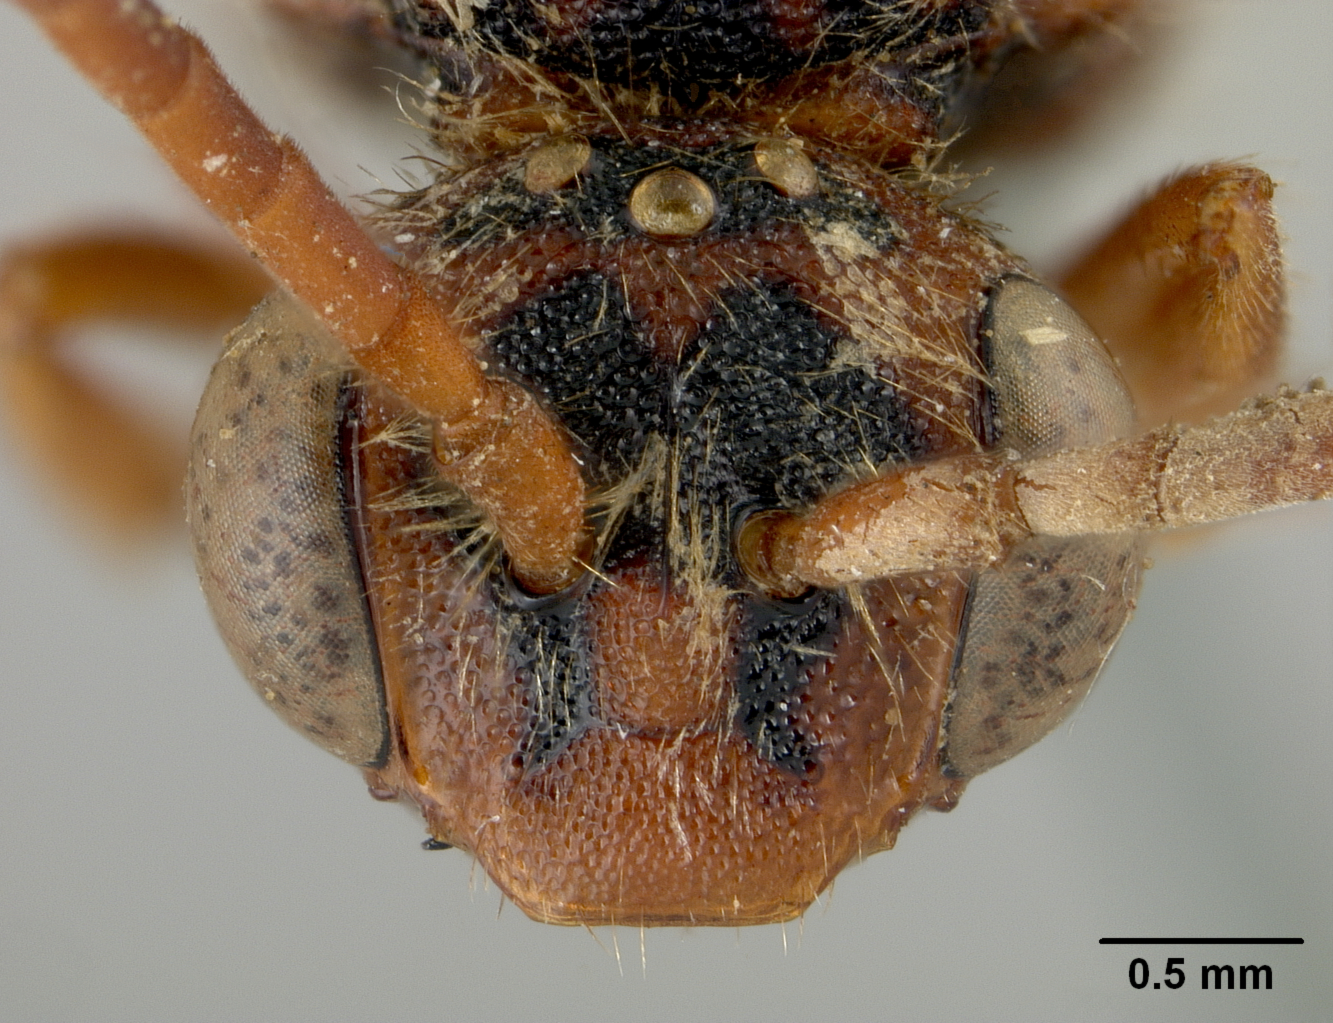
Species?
Nomada ruficornis
